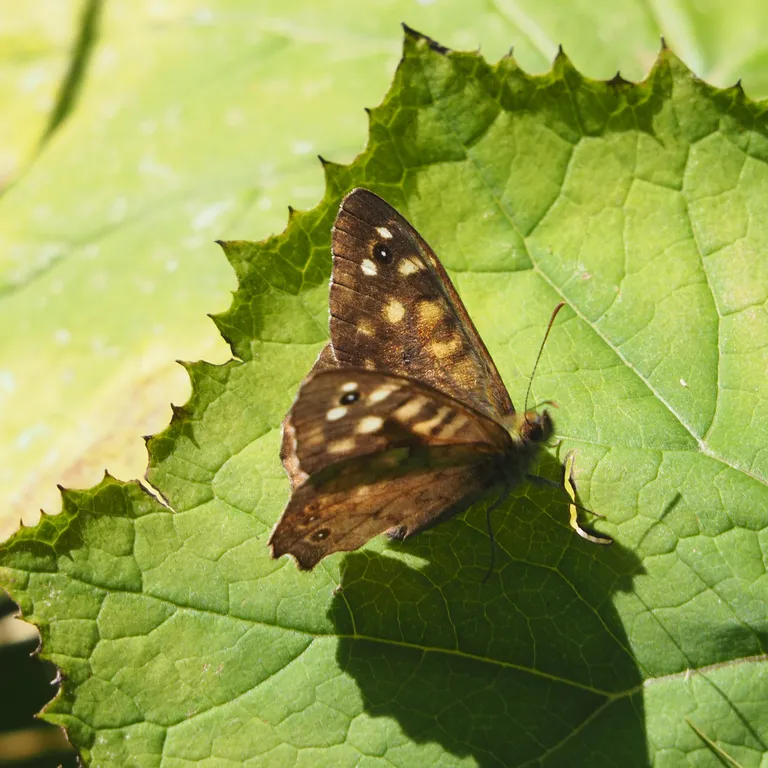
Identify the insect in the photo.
Pararge aegeria
